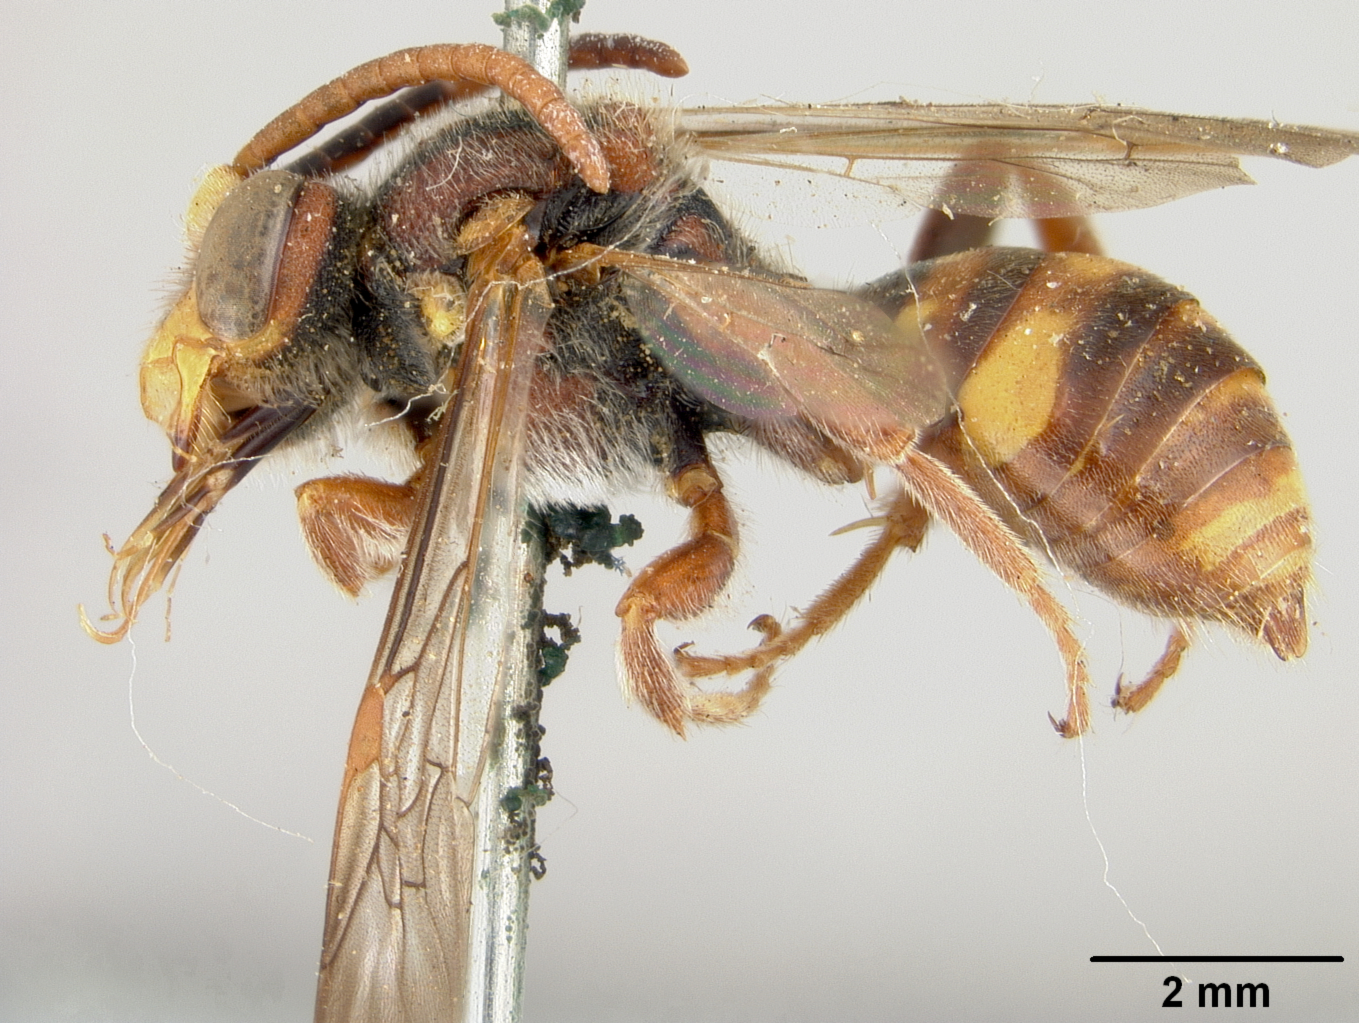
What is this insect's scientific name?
Nomada bethunei
